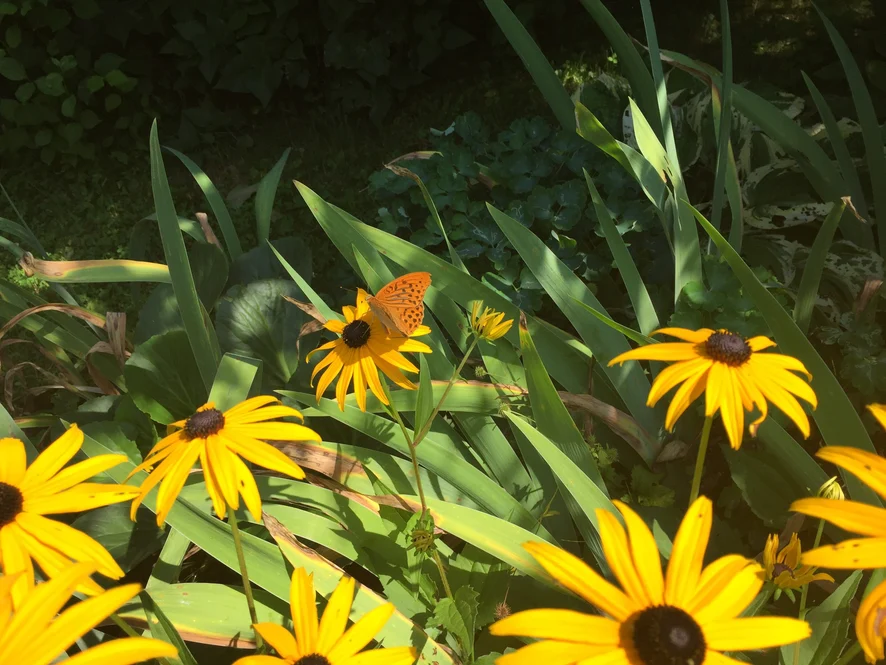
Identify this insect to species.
Argynnis paphia
